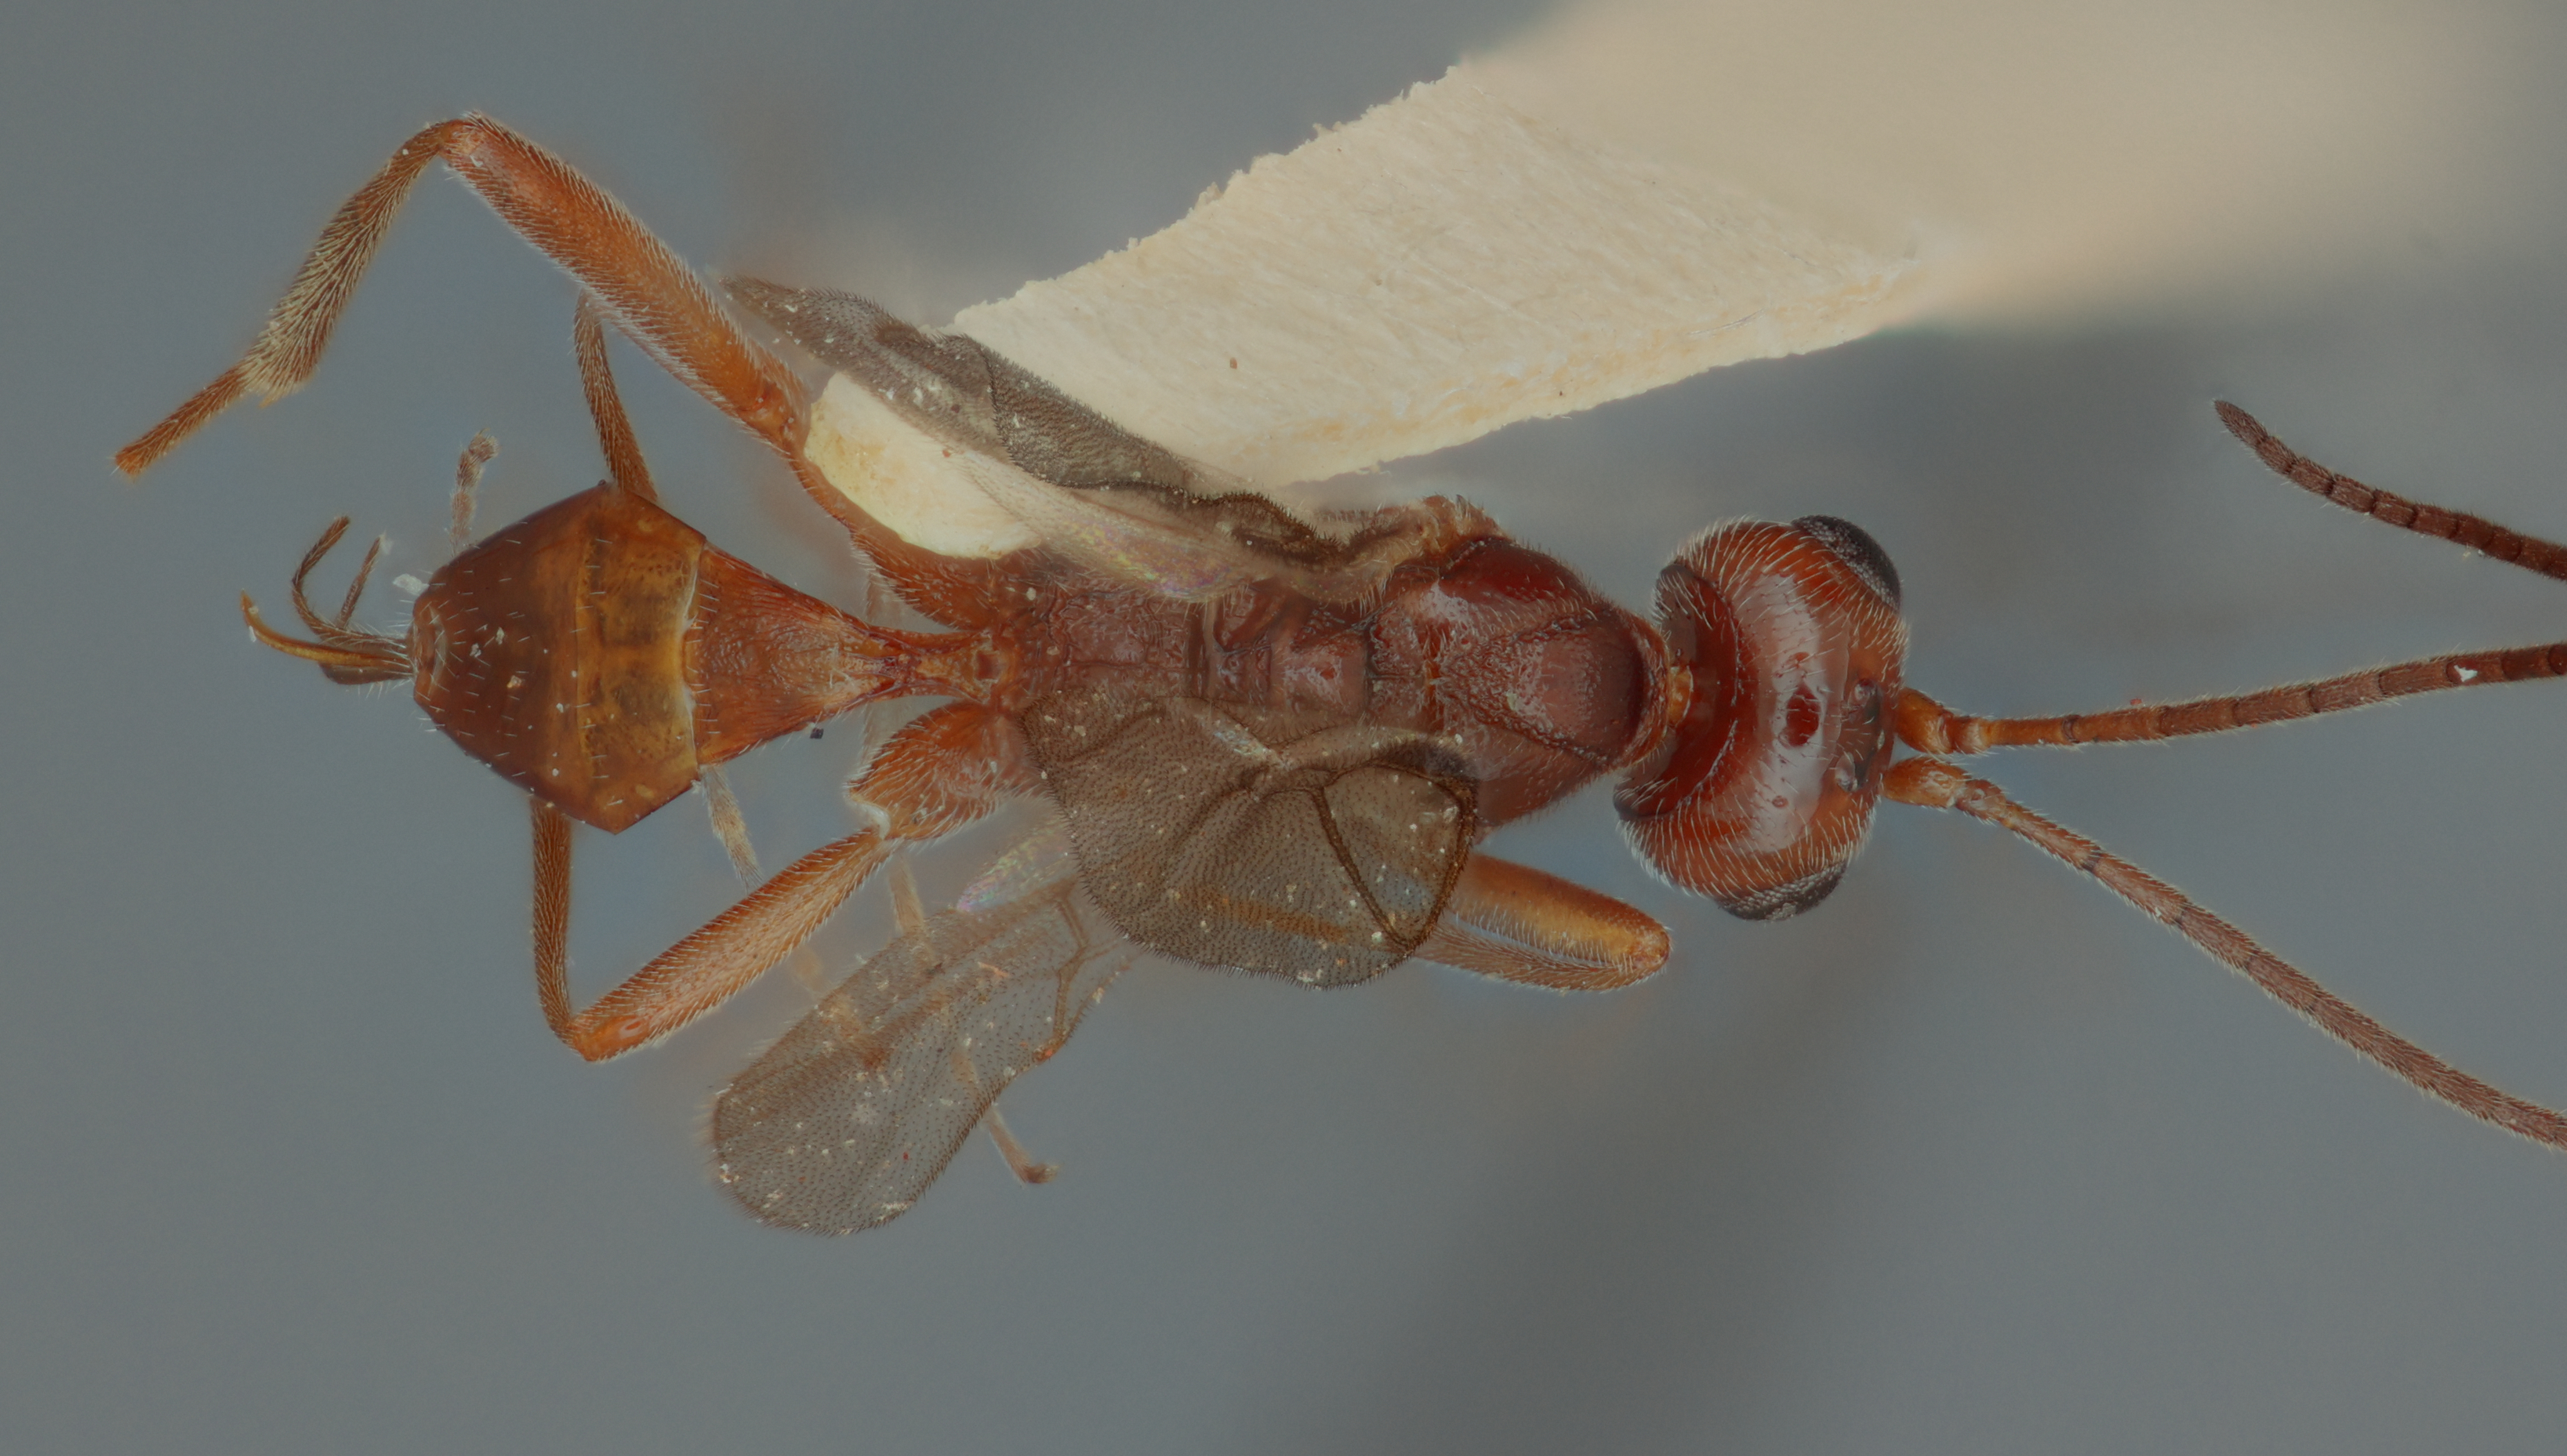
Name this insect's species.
Meteorus hypophloei
